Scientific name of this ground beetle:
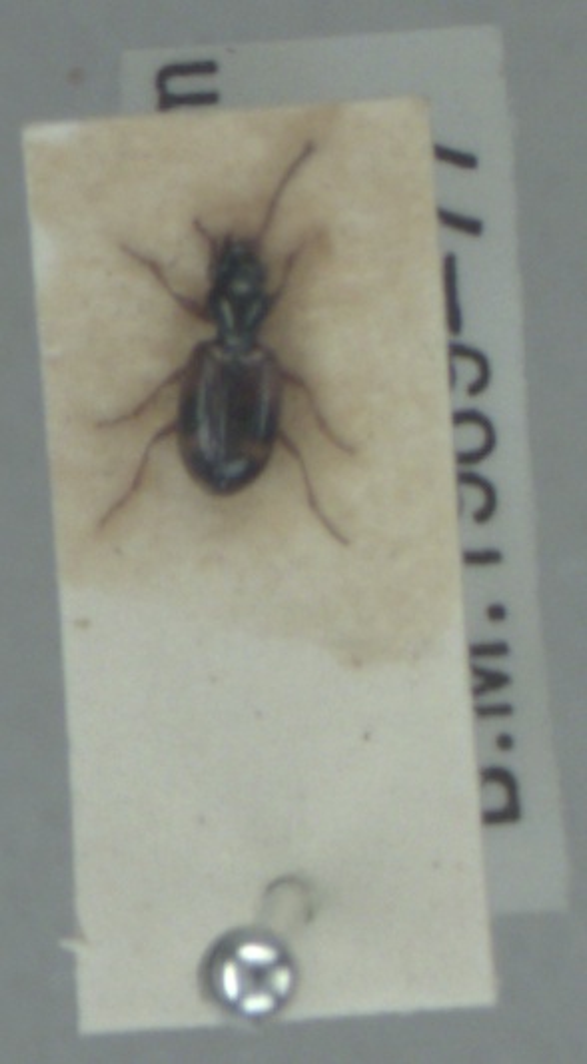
Bembidion articulatum
